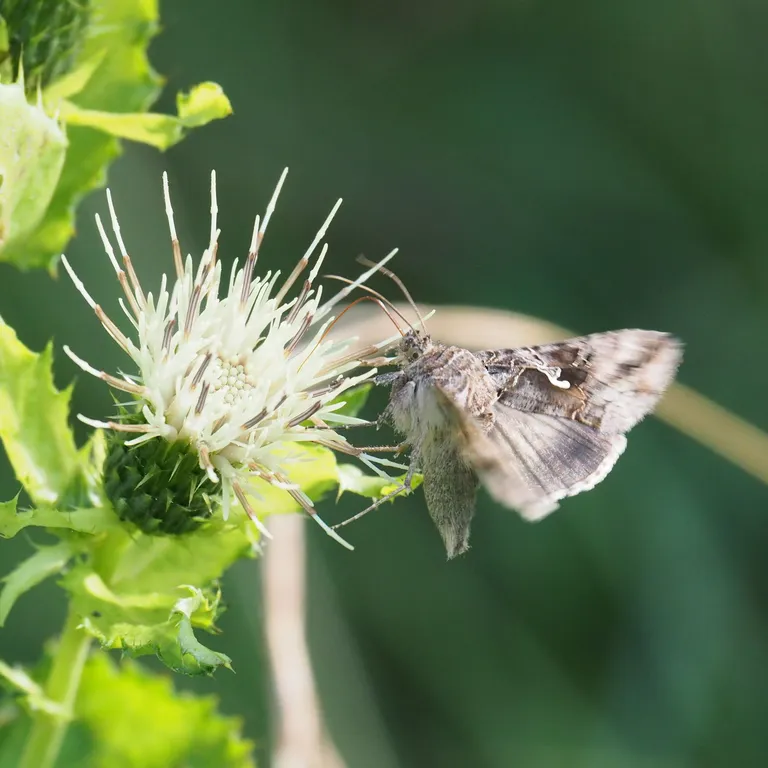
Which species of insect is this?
Autographa gamma
